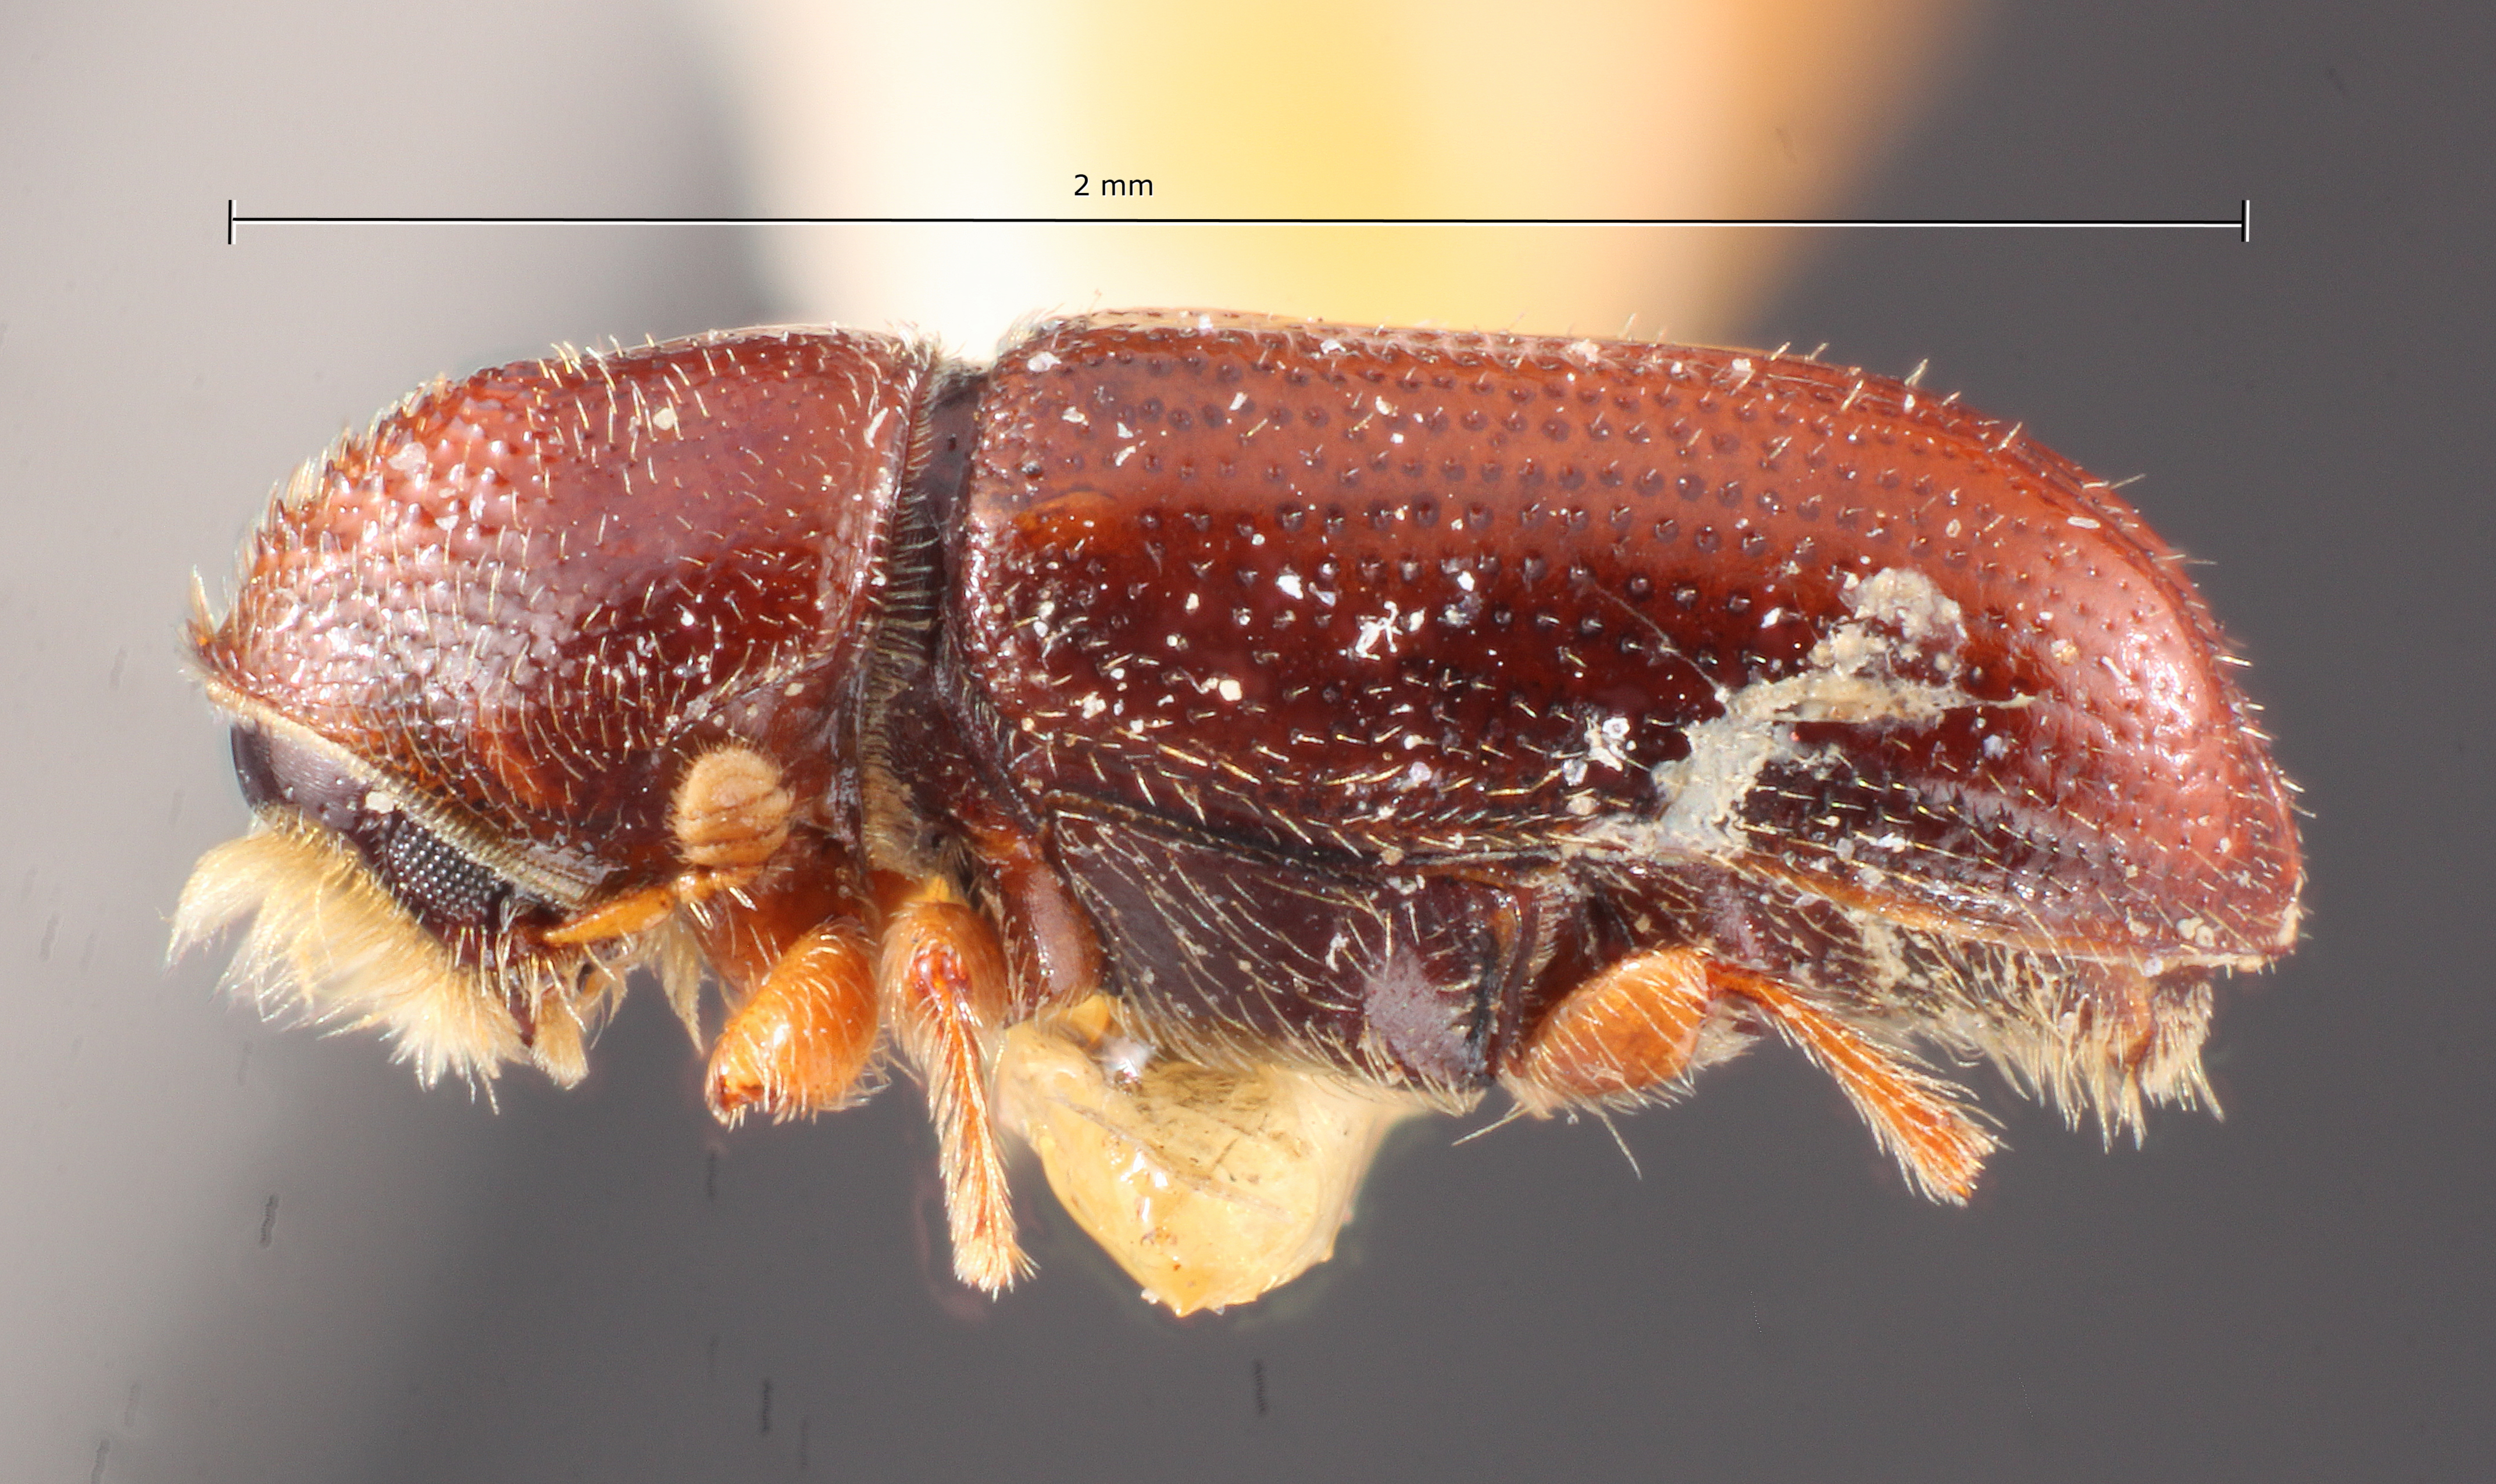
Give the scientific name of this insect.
Pityophthorus electus
